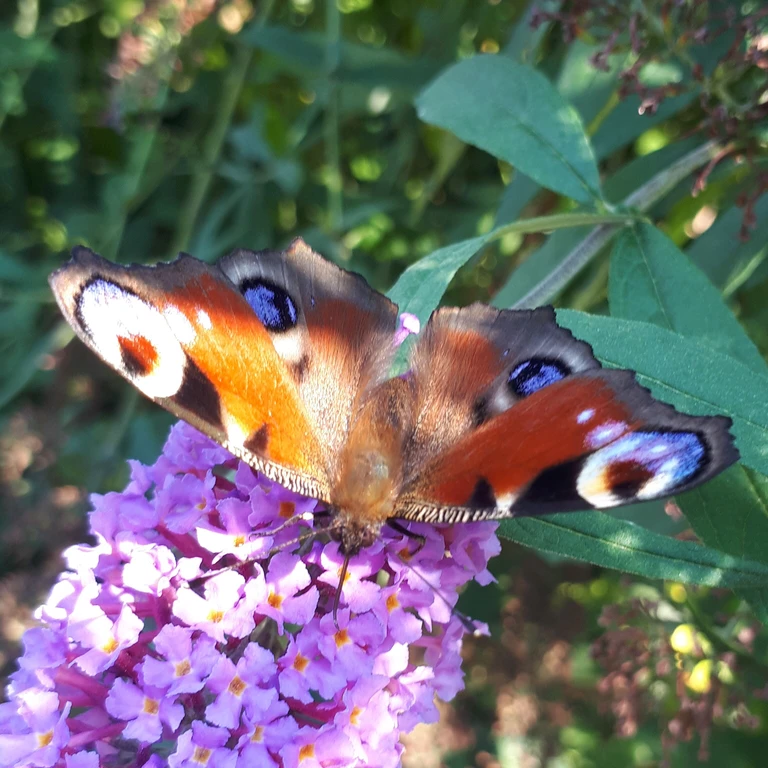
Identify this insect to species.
Aglais io
